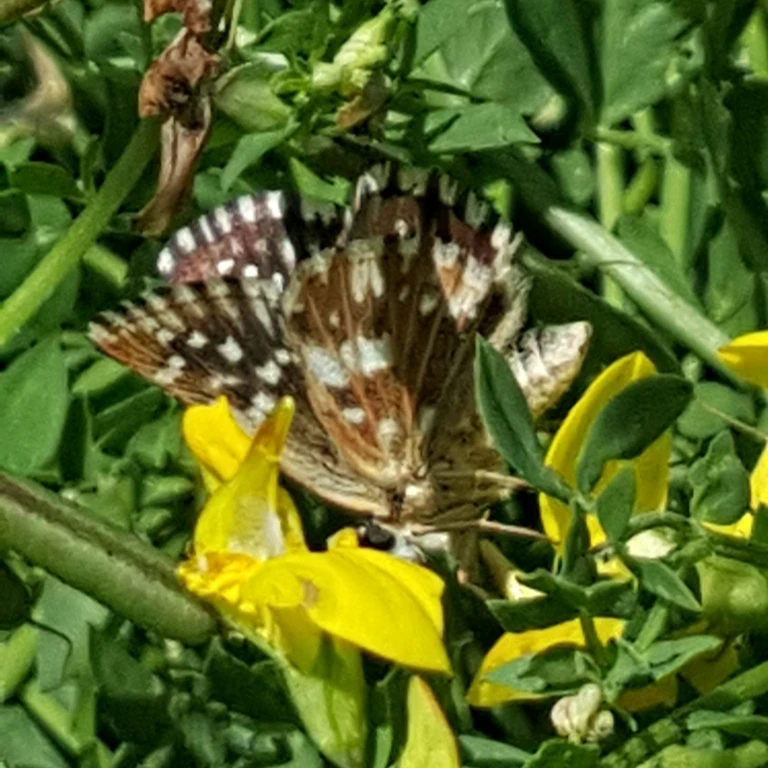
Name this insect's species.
Pyrgus malvae
